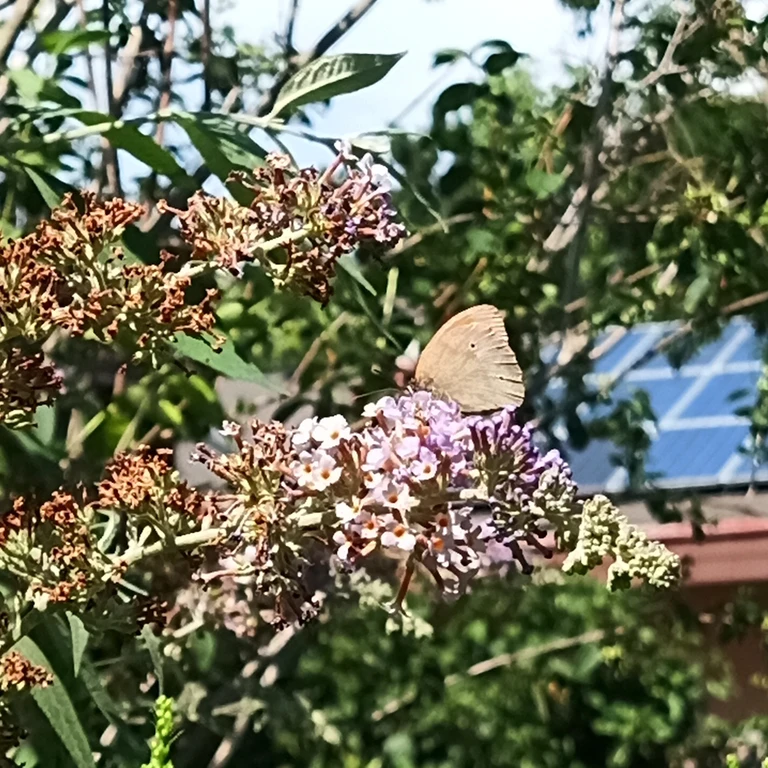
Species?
Maniola jurtina
